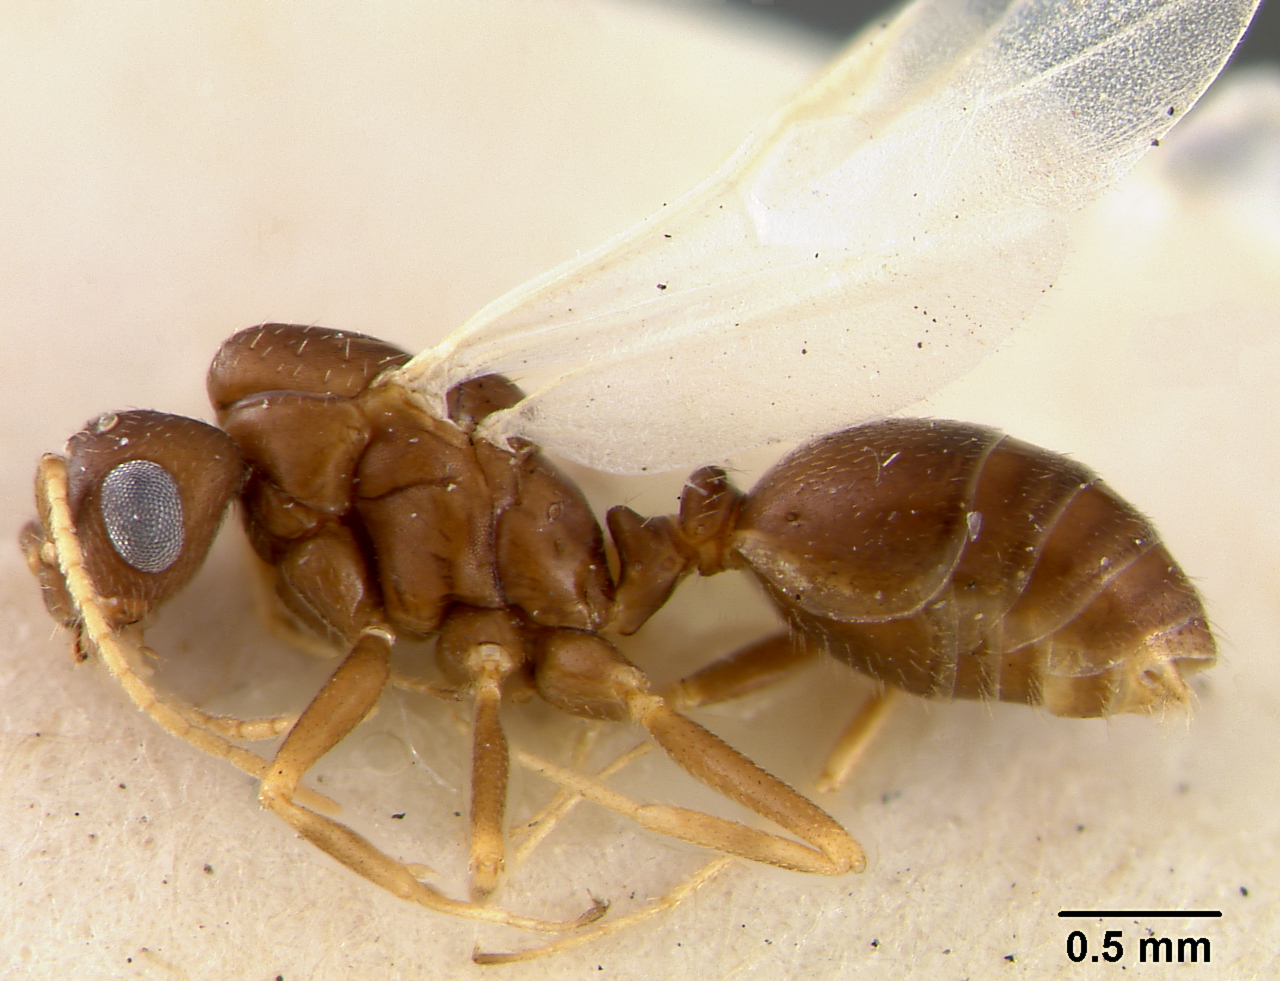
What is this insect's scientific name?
Wheeleria santschii
